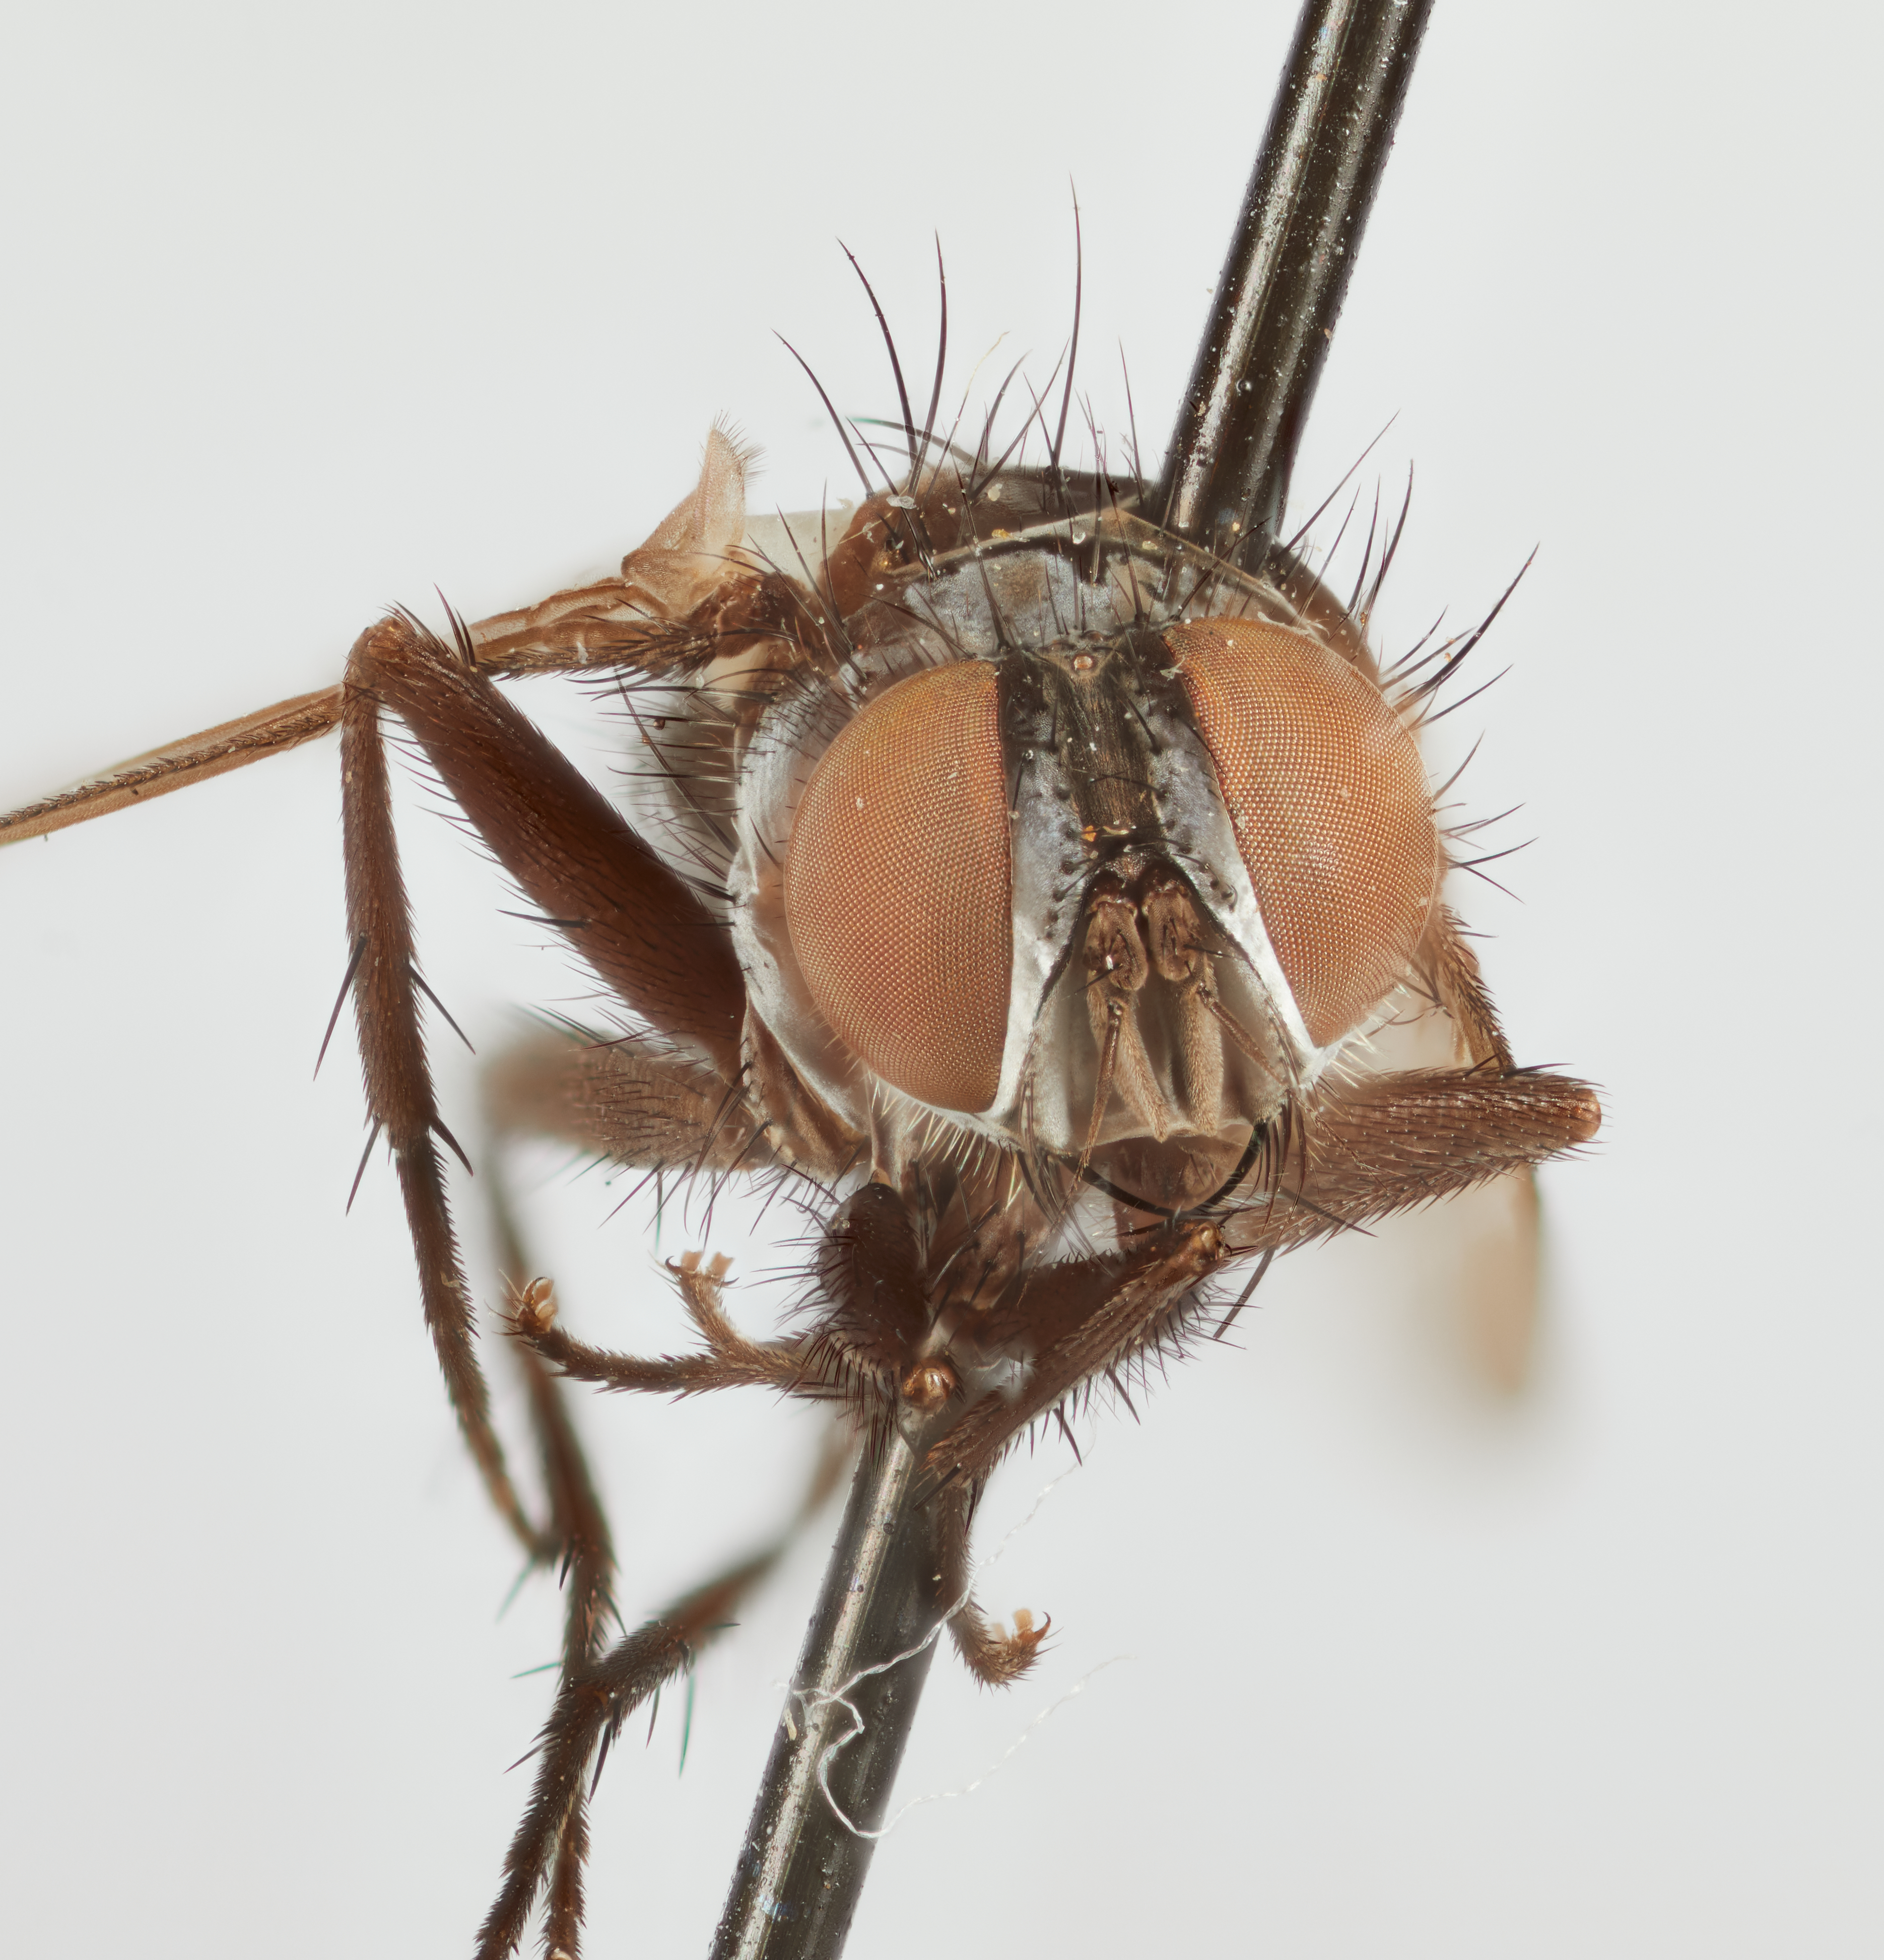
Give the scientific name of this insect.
Torynotachina quinteri
